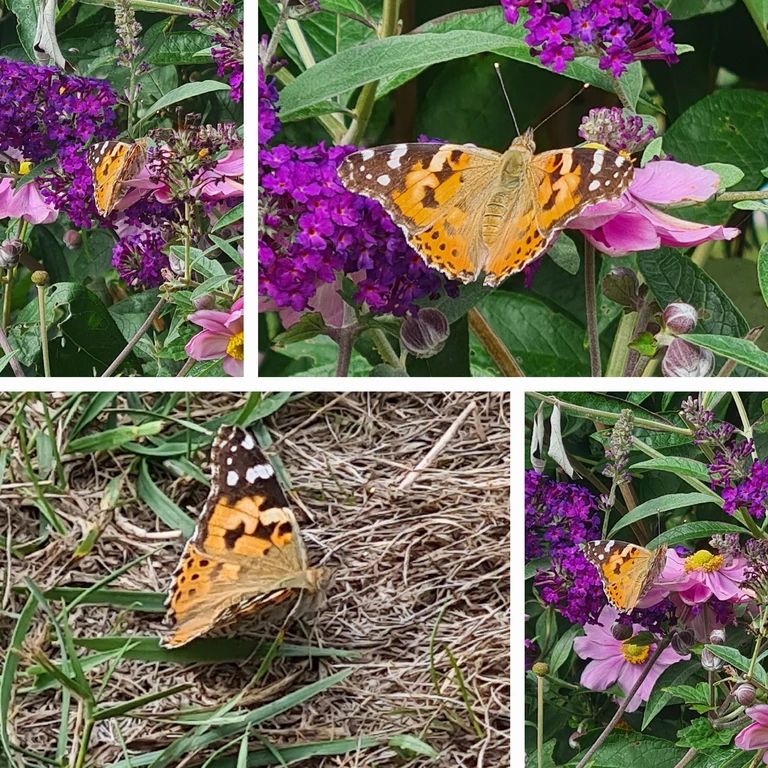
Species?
Vanessa cardui
